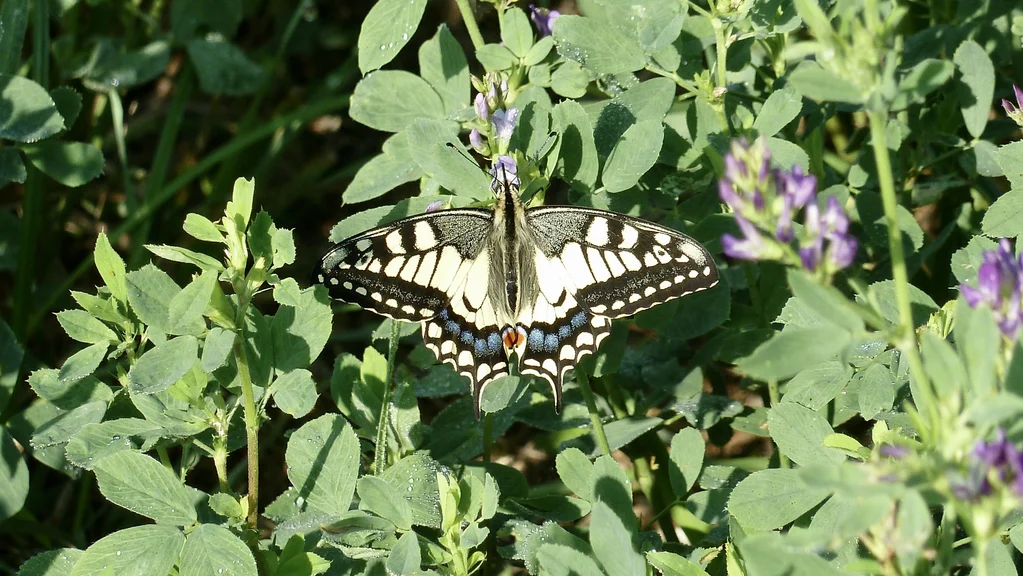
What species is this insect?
Papilio machaon
